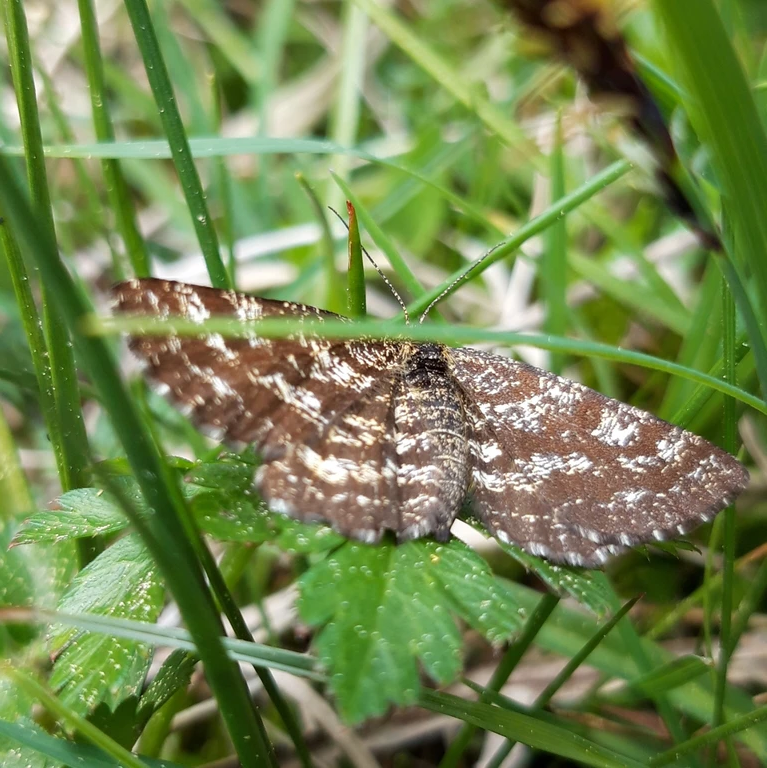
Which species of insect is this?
Ematurga atomaria
